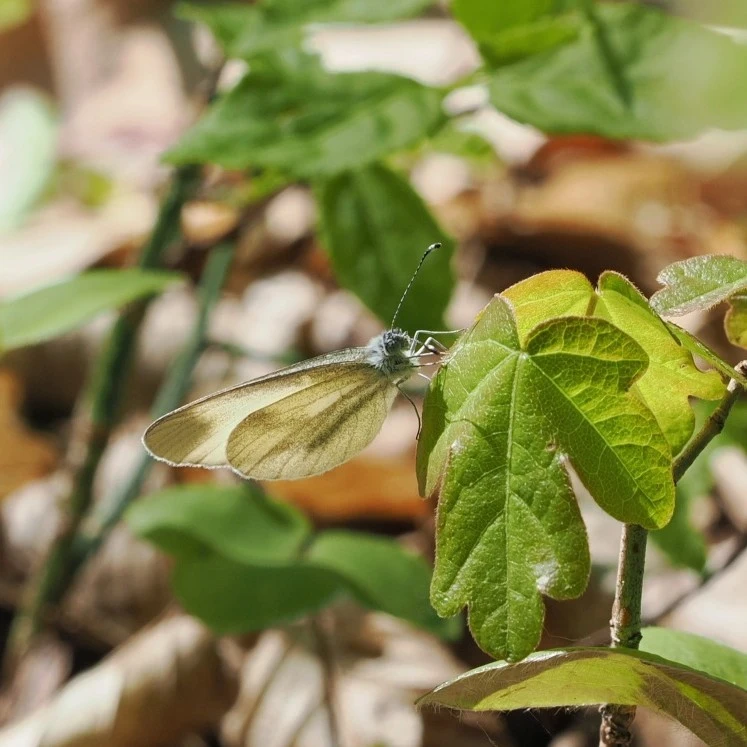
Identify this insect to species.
Leptidea sinapis/juvernica
